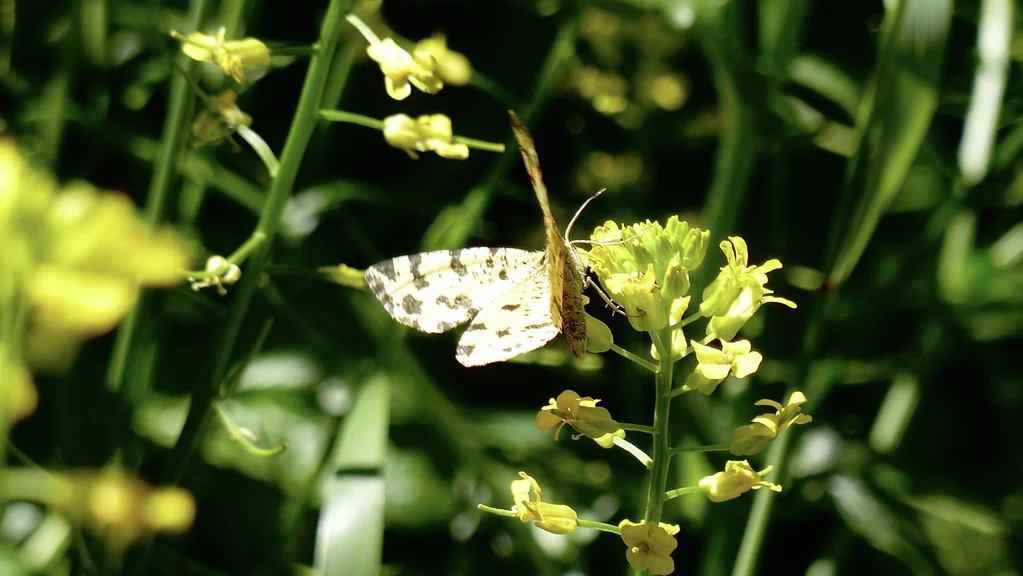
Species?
Pseudopanthera macularia
